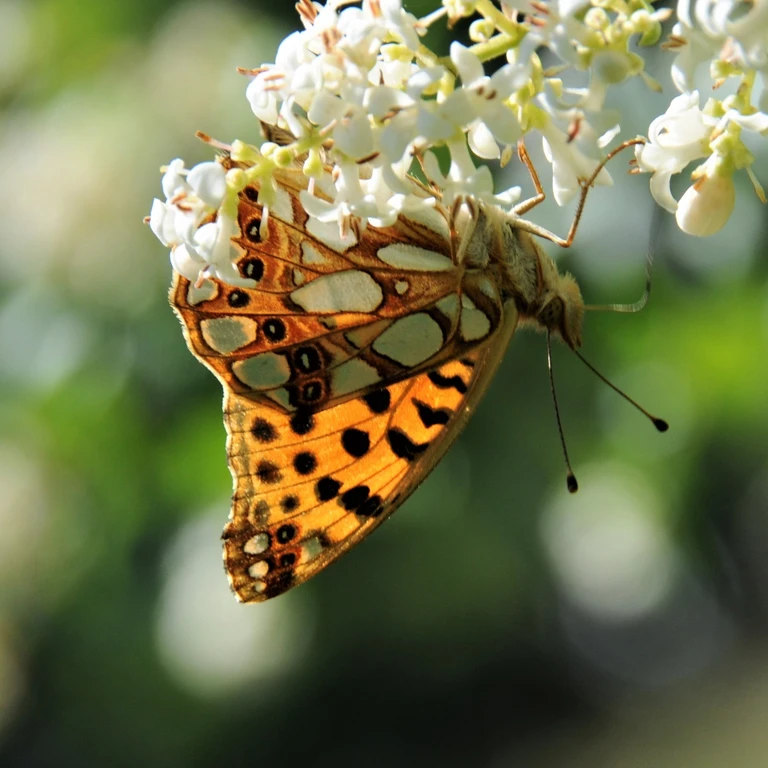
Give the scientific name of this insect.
Issoria lathonia
